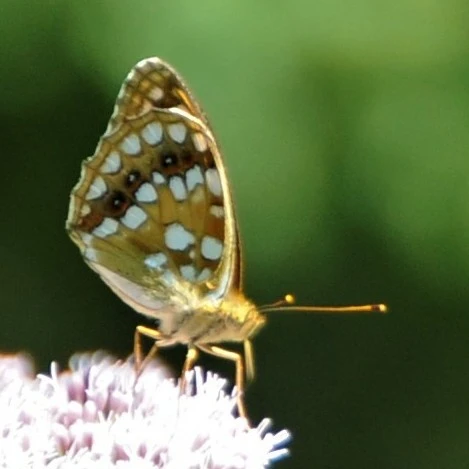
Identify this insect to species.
Fabriciana adippe
